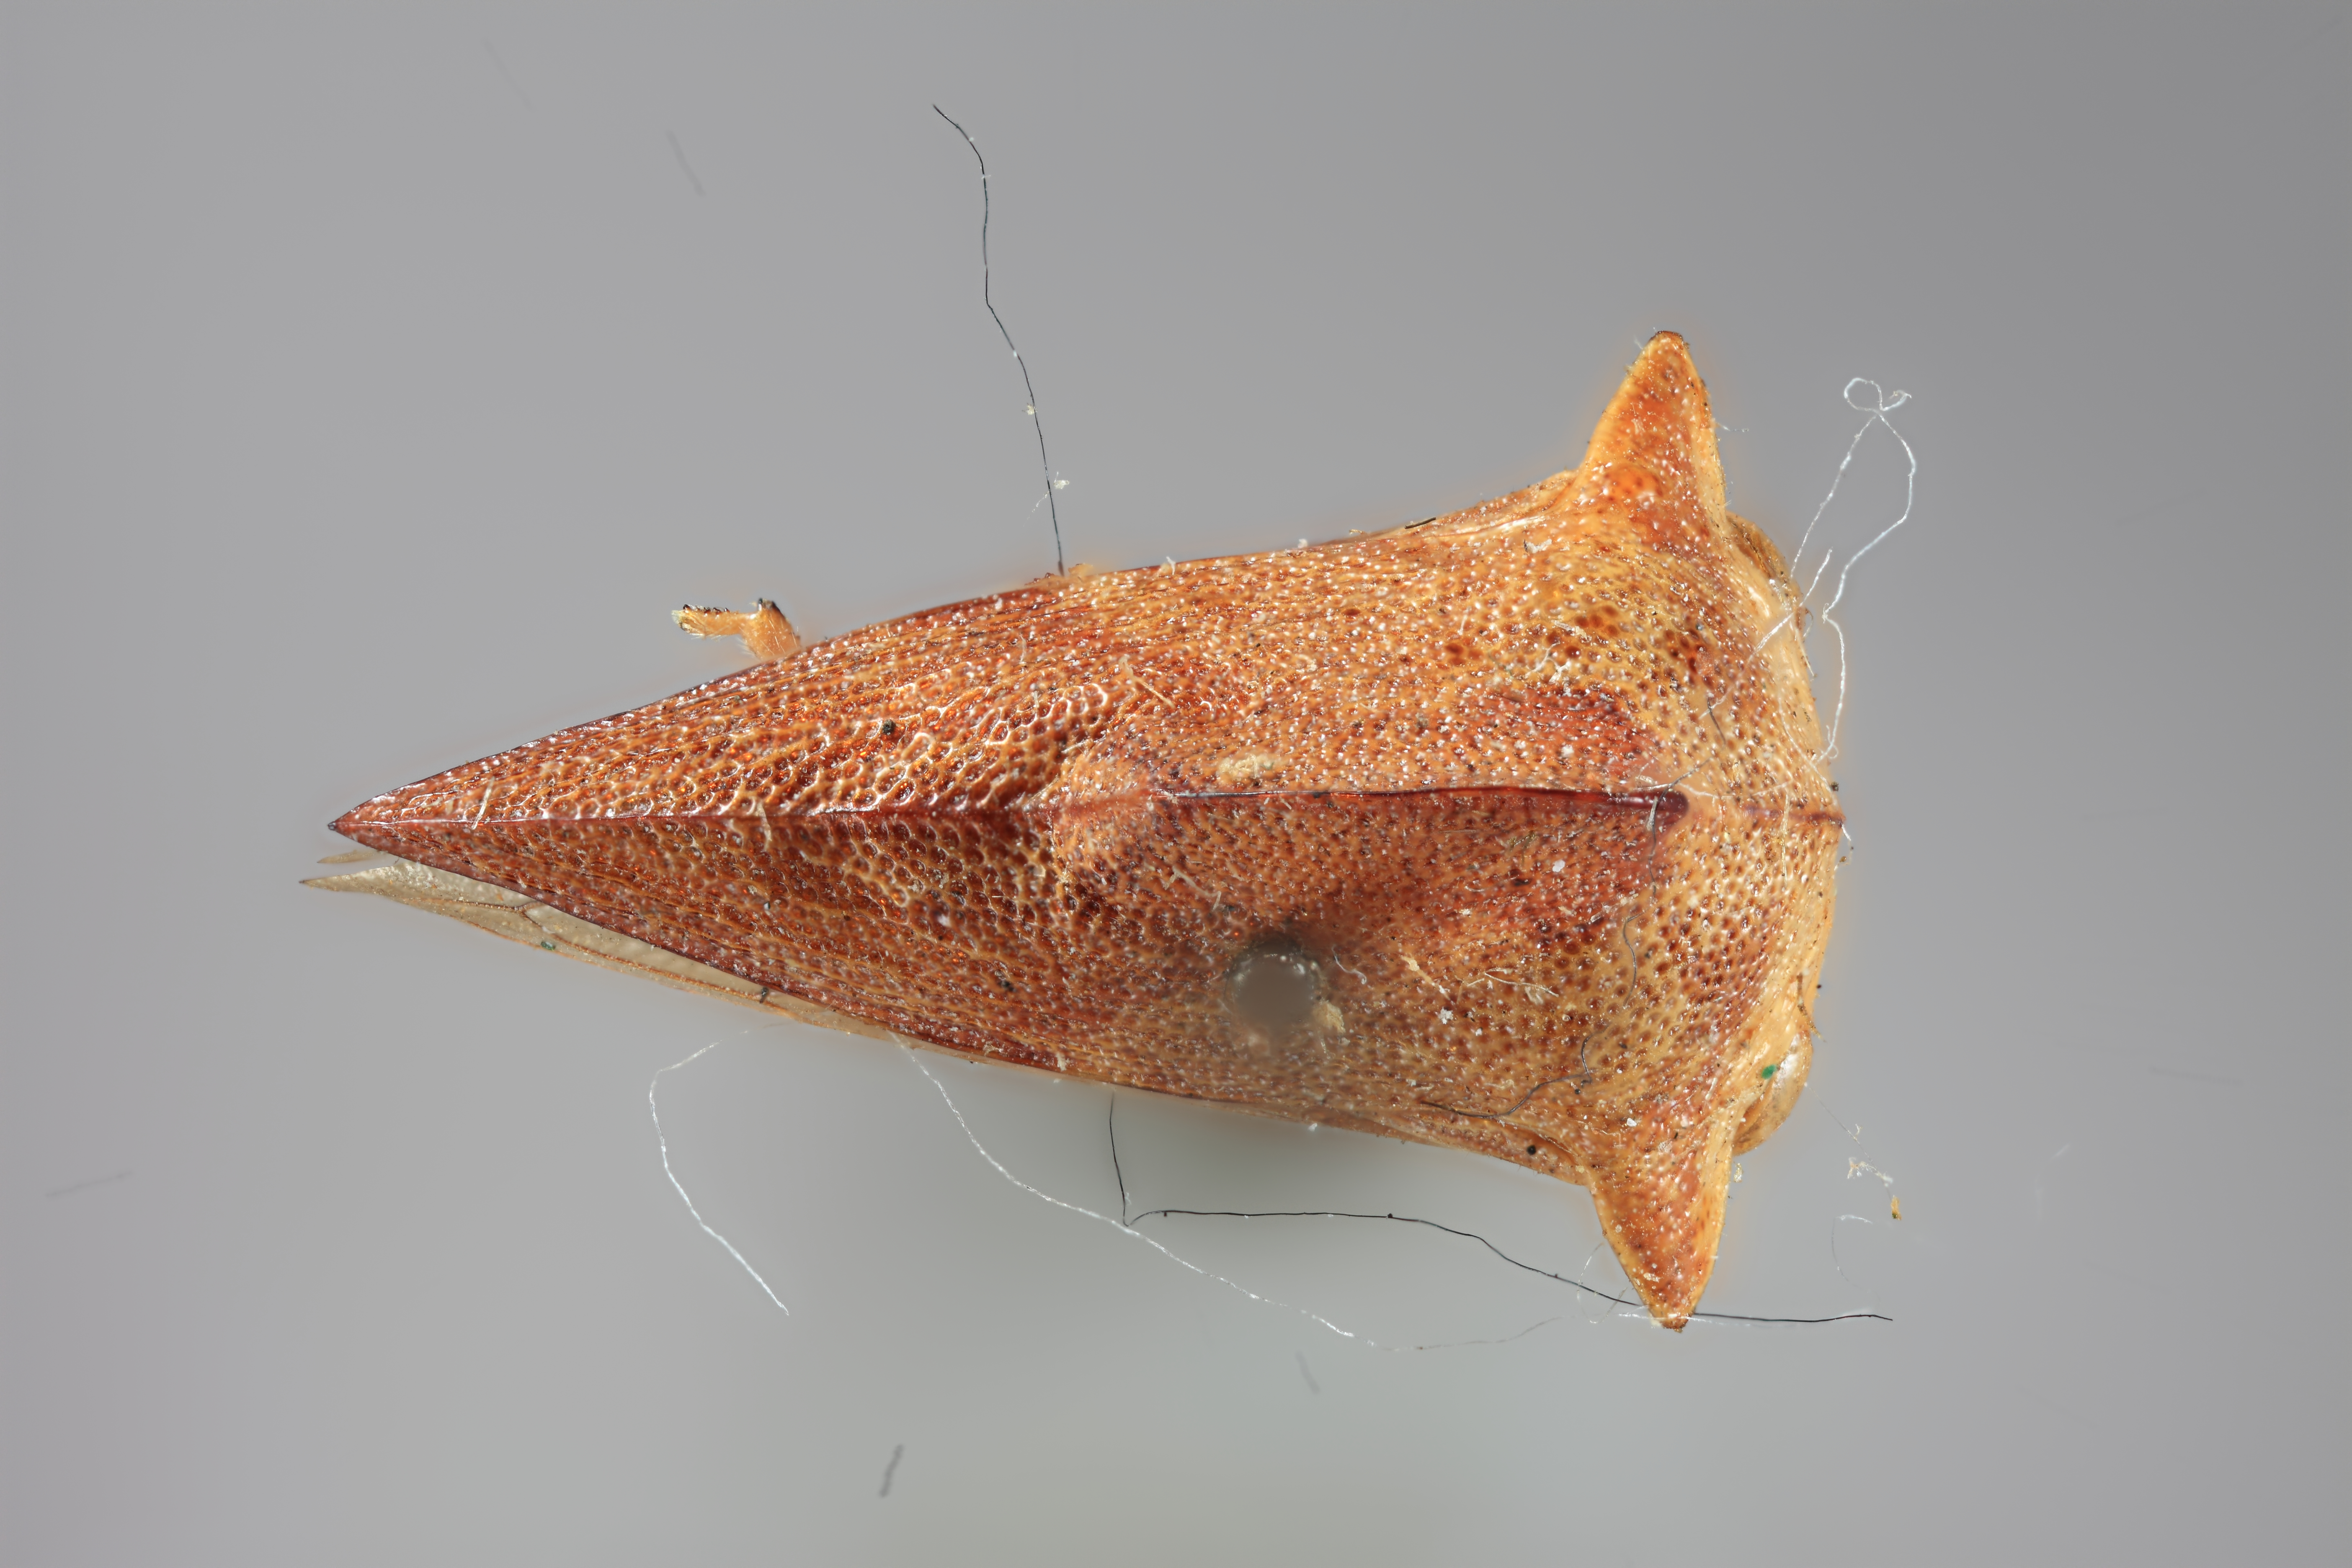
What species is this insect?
Telamona pruinosa
